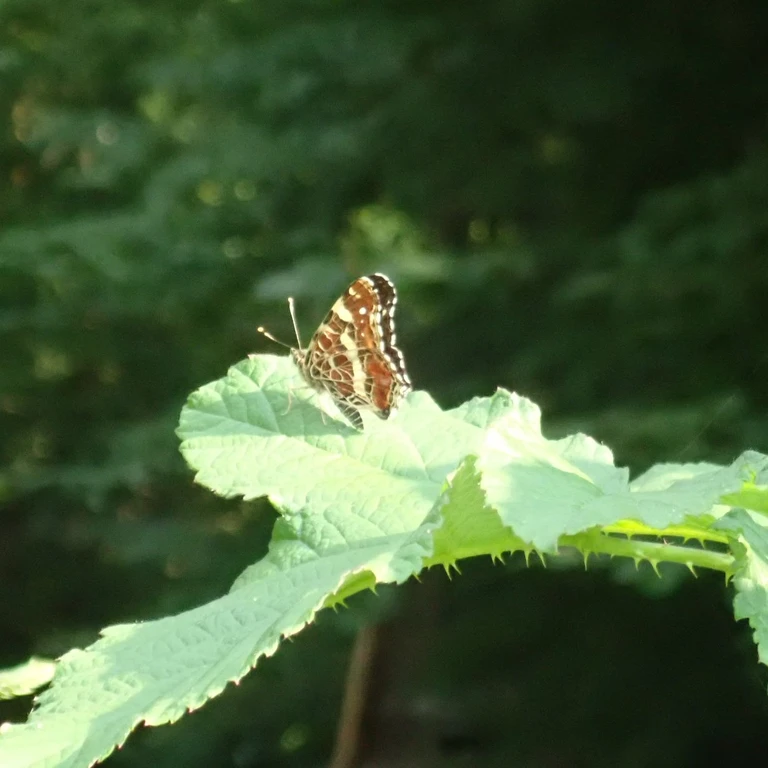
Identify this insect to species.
Araschnia levana
